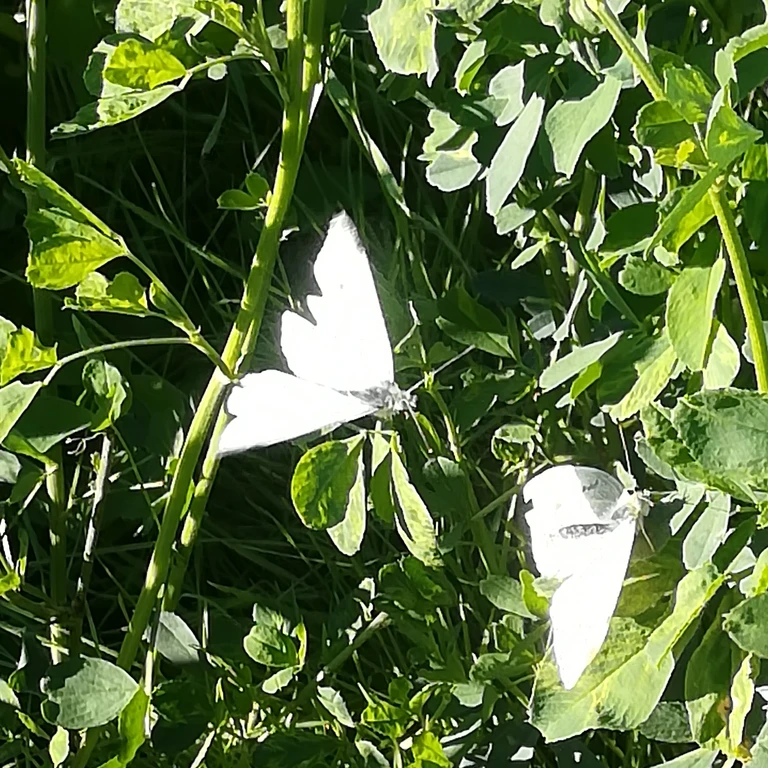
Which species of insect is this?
Pieris rapae
